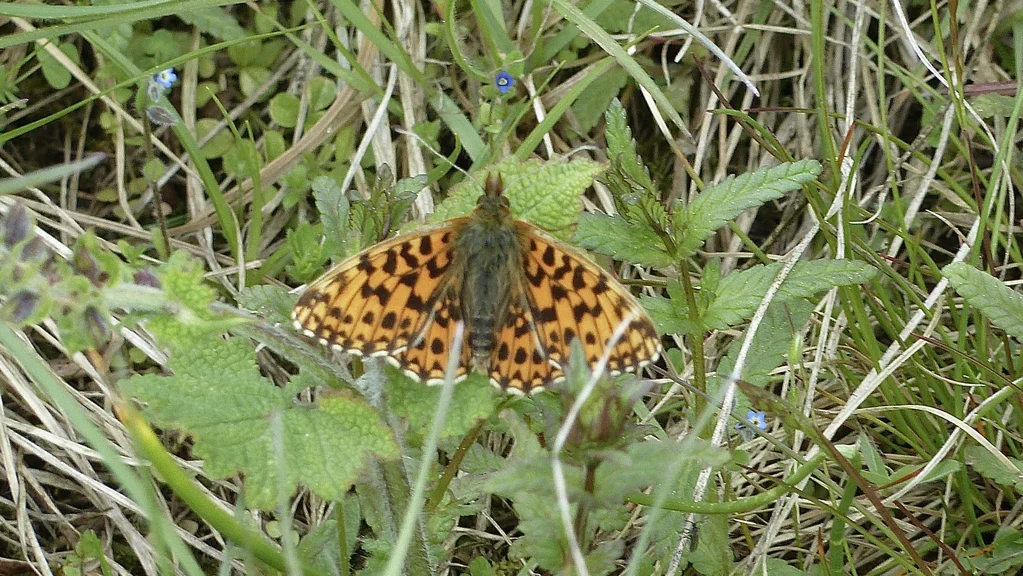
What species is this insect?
Boloria dia
